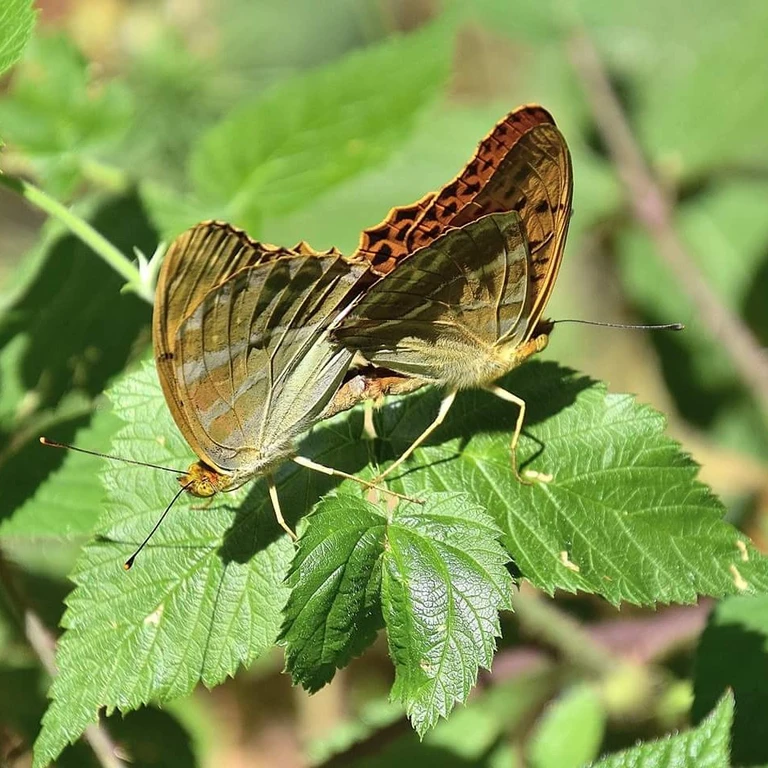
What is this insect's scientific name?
Argynnis paphia
